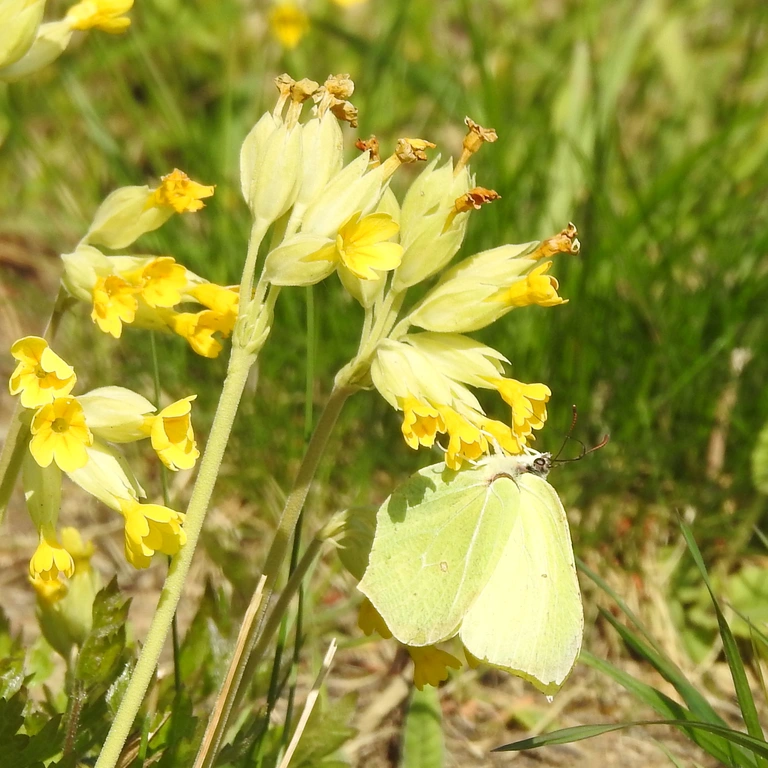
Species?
Gonepteryx rhamni
